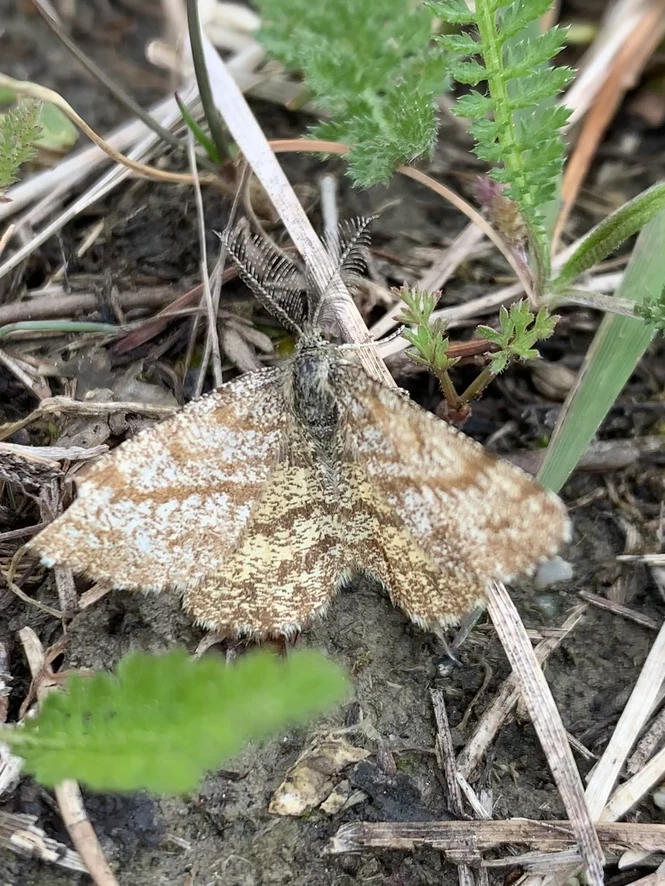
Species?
Ematurga atomaria
